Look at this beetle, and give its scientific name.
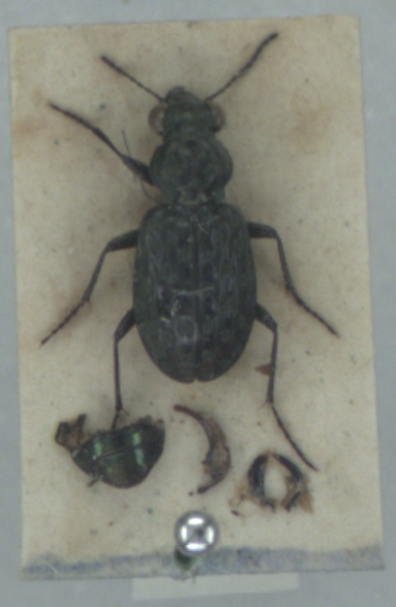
Elaphrus uliginosus
